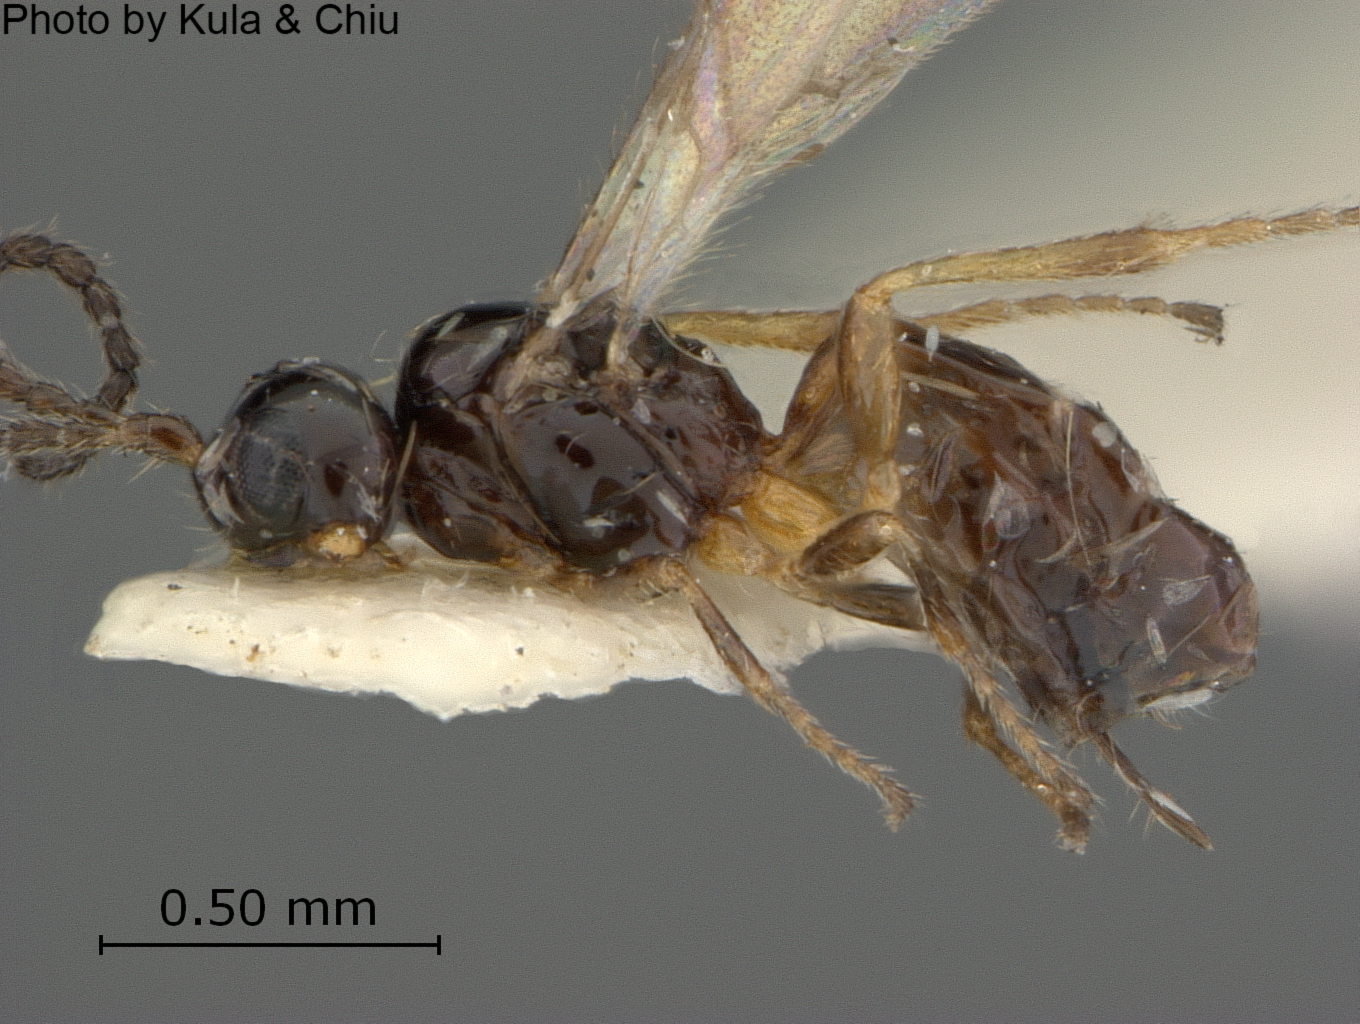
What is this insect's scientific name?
Synaldis acutidens
